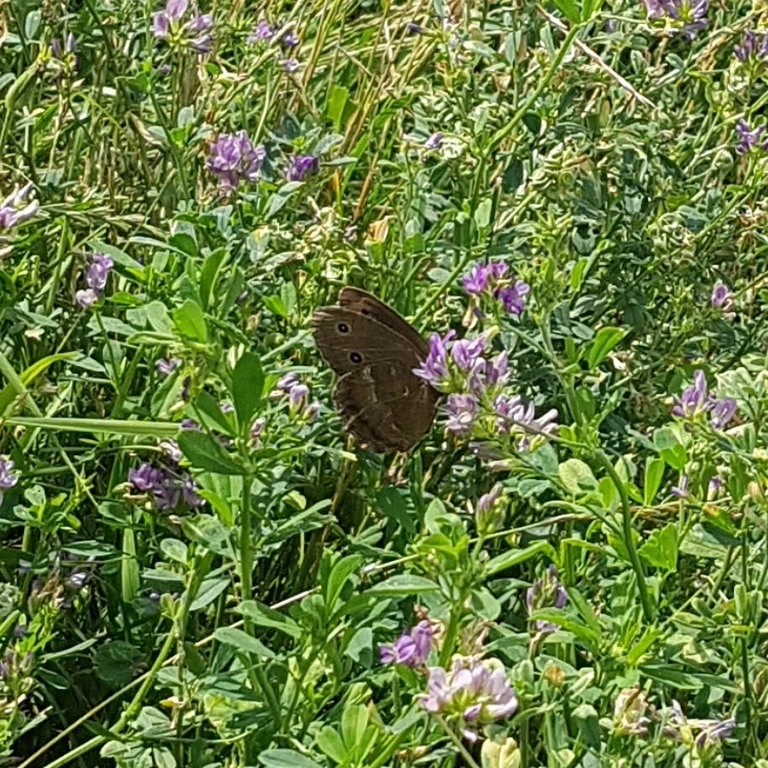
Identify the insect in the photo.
Minois dryas
